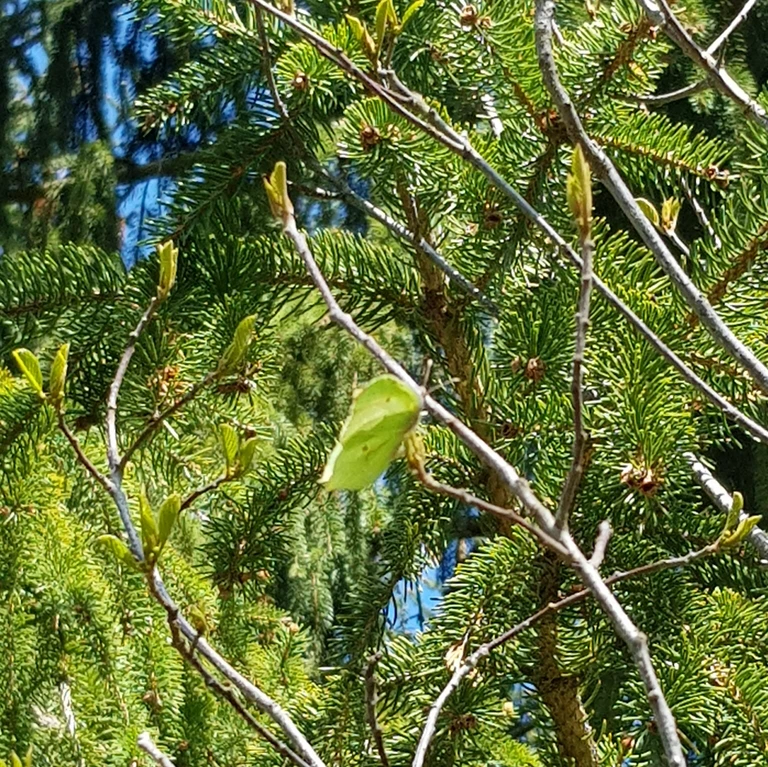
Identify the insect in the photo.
Gonepteryx rhamni
